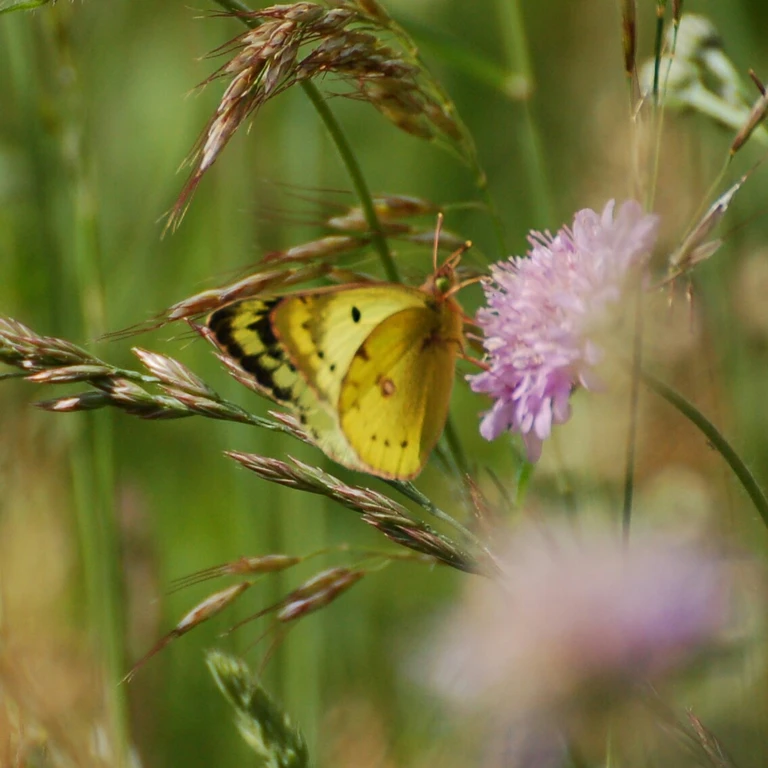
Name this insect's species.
Colias hyale/alfacariensis
